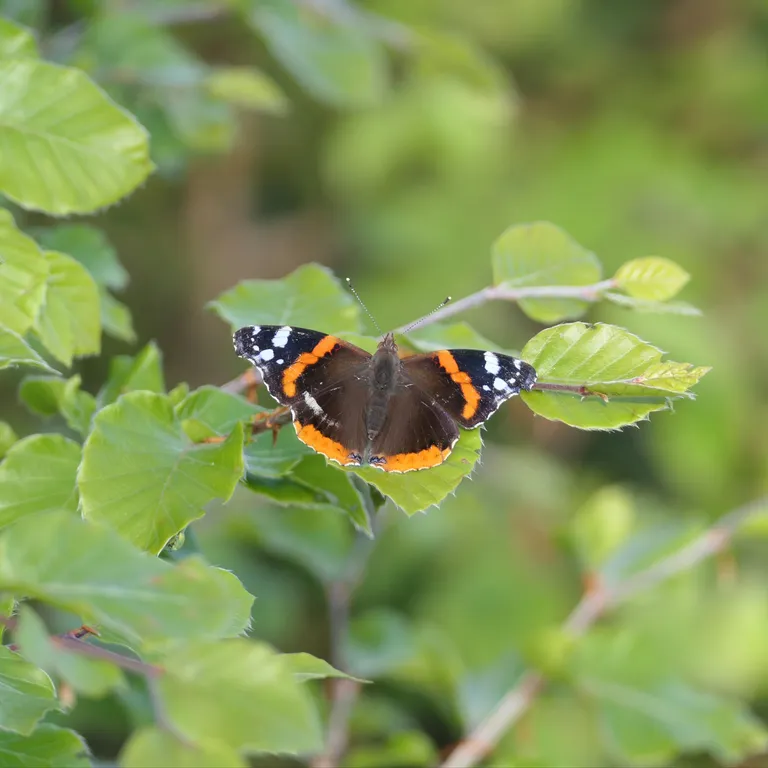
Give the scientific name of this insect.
Vanessa atalanta
